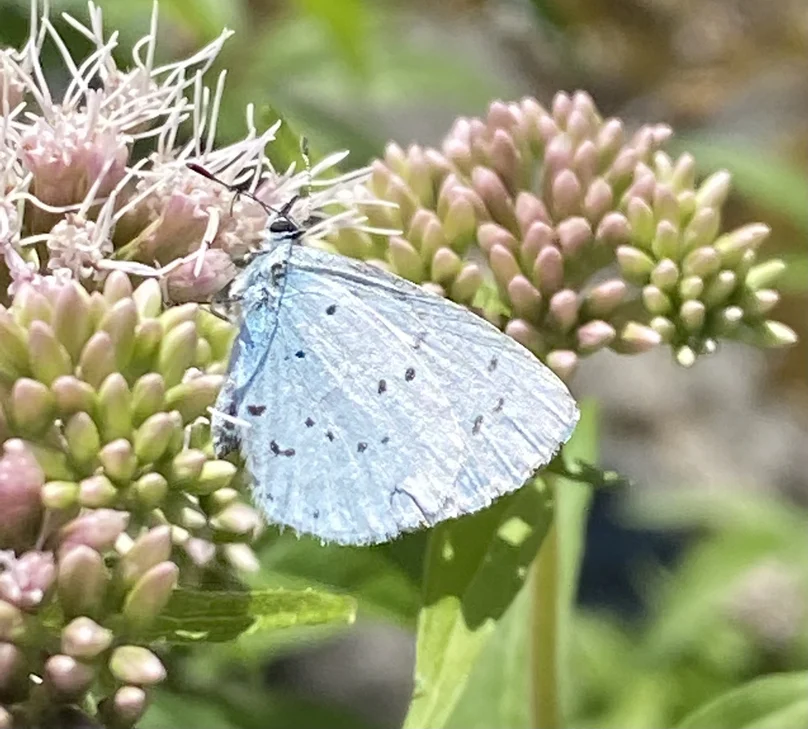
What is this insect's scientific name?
Celastrina argiolus
